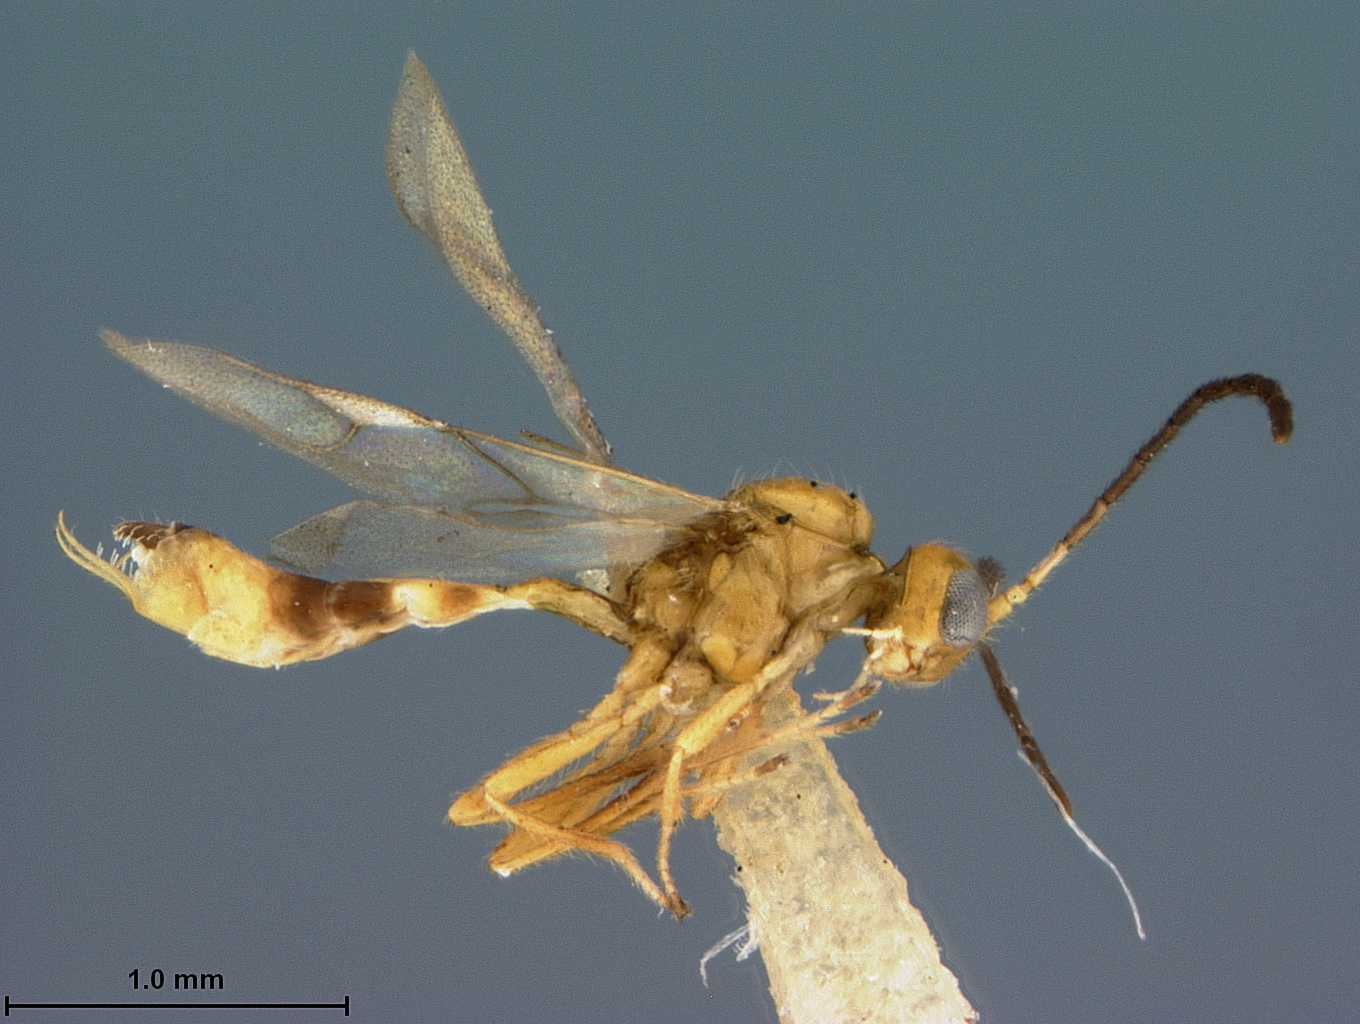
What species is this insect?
Trioxys struma
